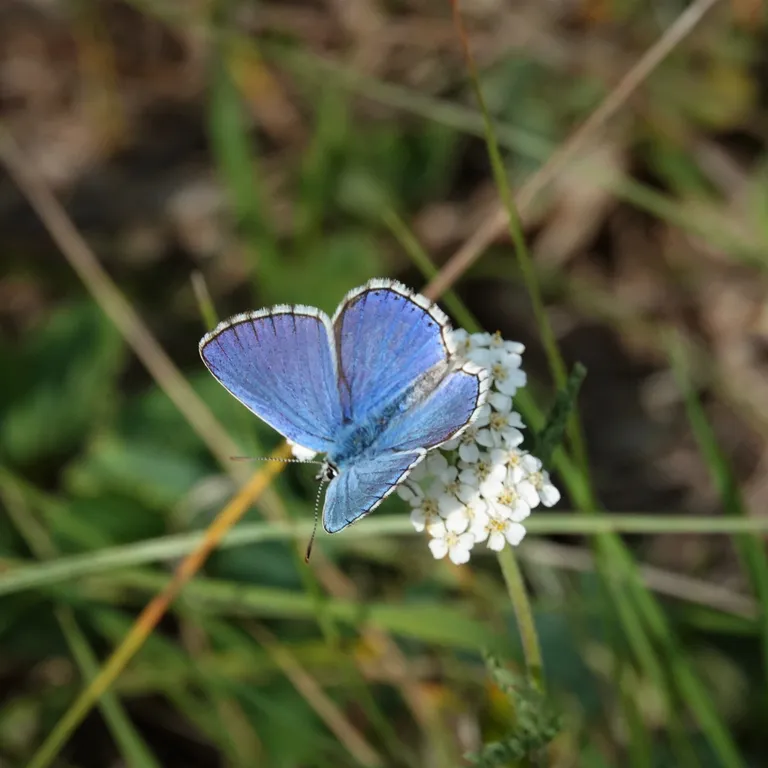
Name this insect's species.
Lysandra bellargus
